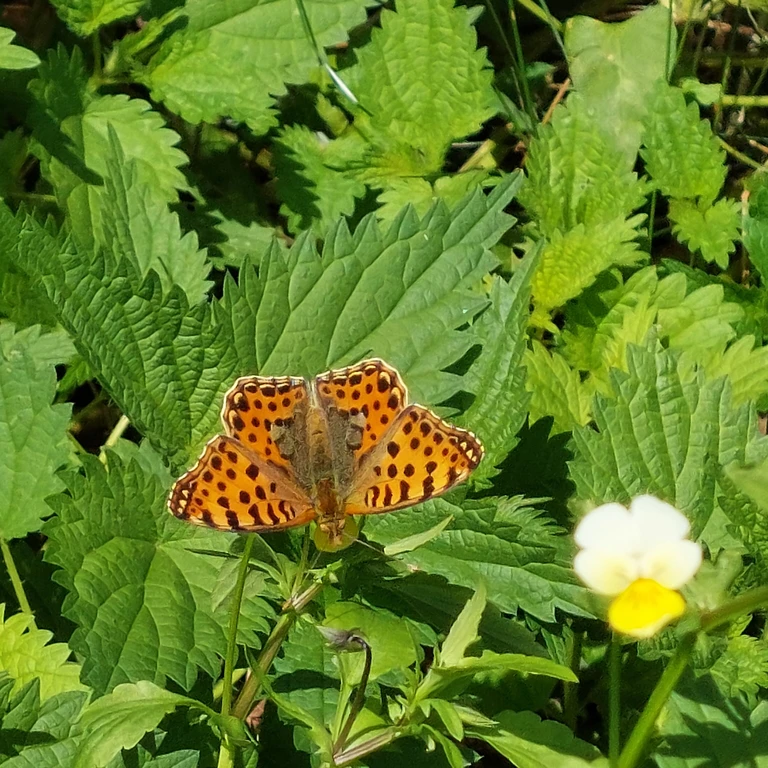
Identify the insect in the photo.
Issoria lathonia
